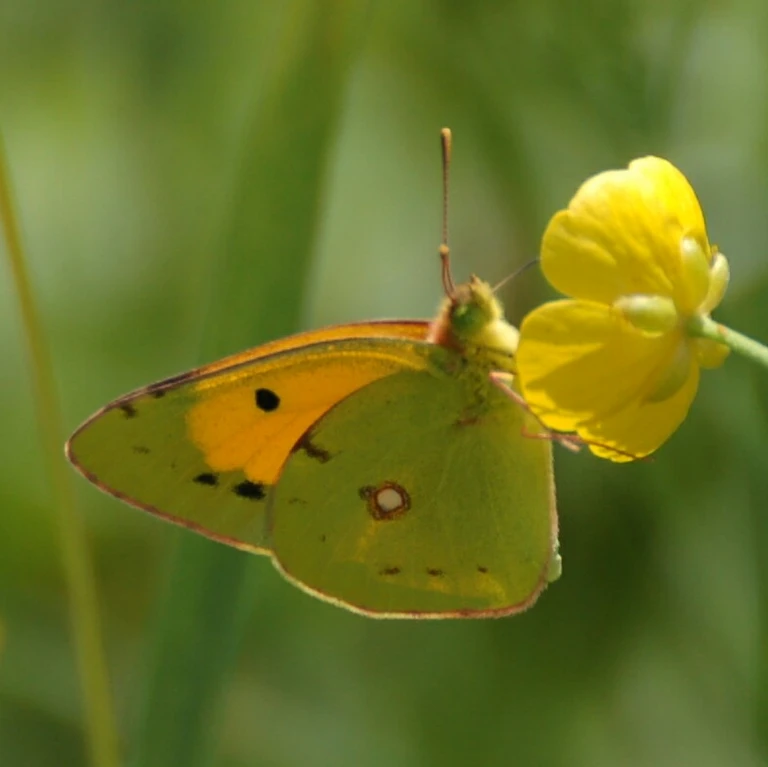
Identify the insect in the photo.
Colias croceus
